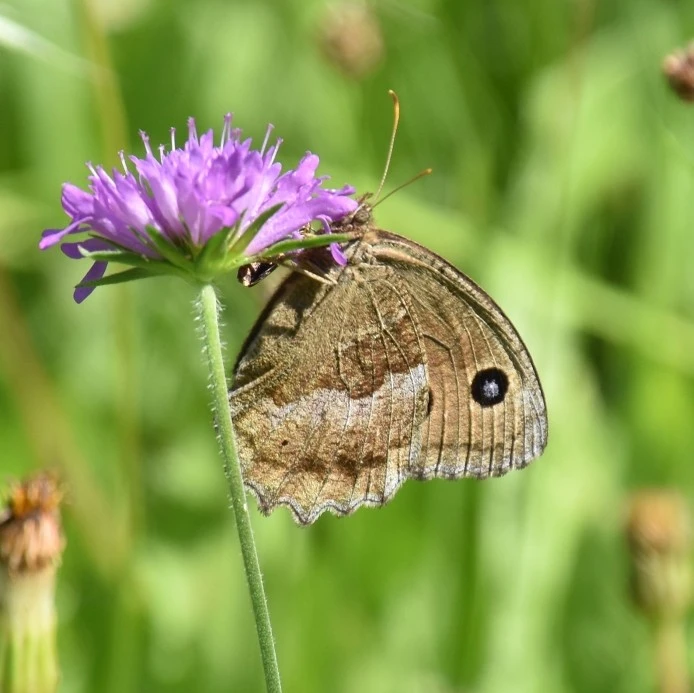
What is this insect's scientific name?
Minois dryas
